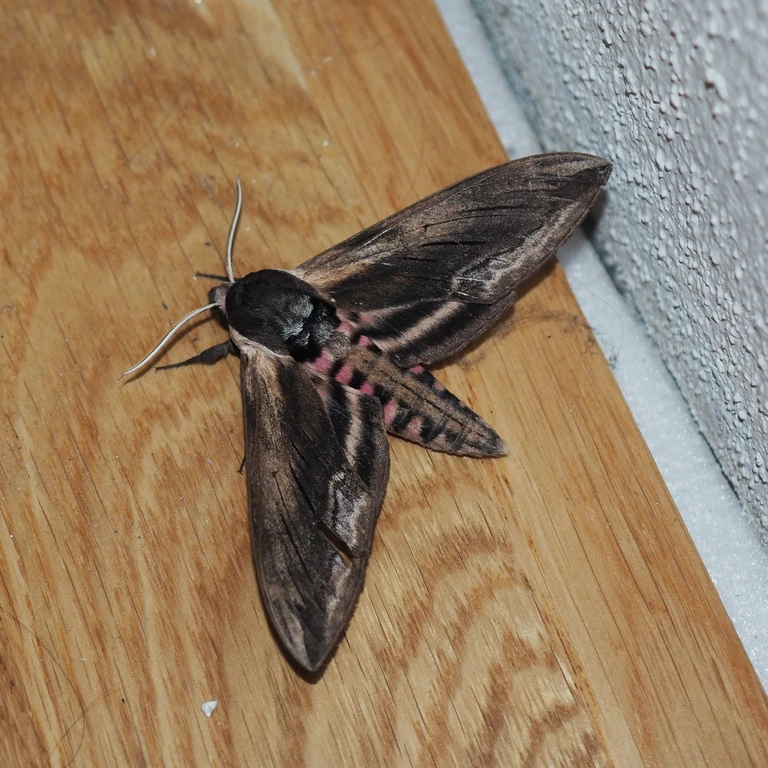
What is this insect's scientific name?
Sphinx ligustri
